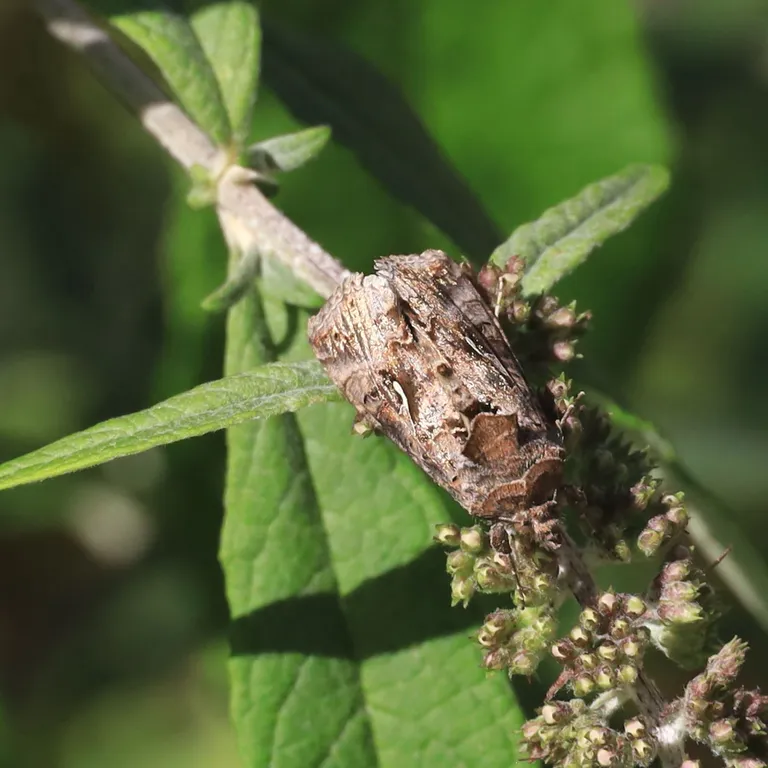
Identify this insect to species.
Autographa gamma
